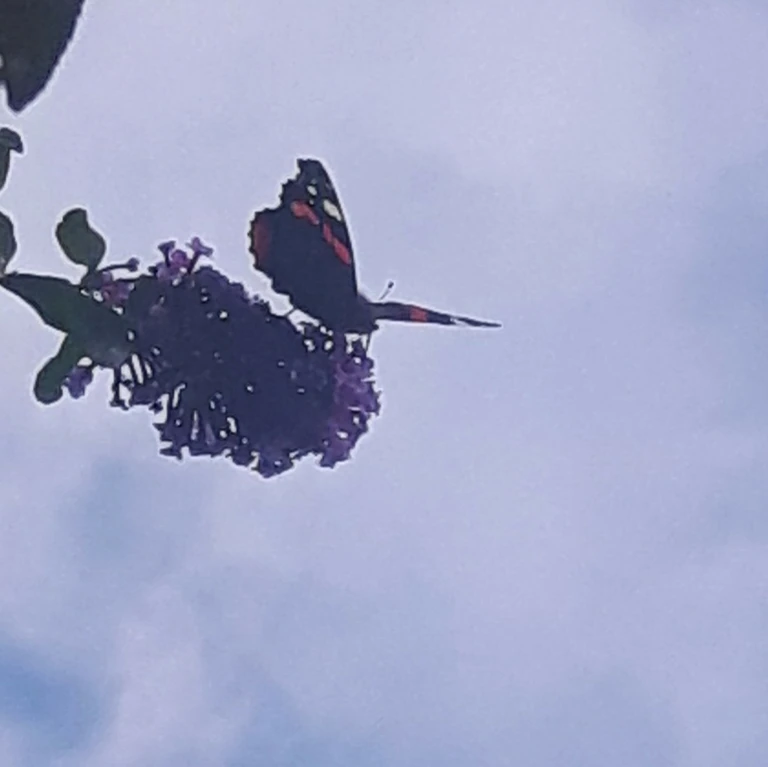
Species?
Vanessa atalanta
